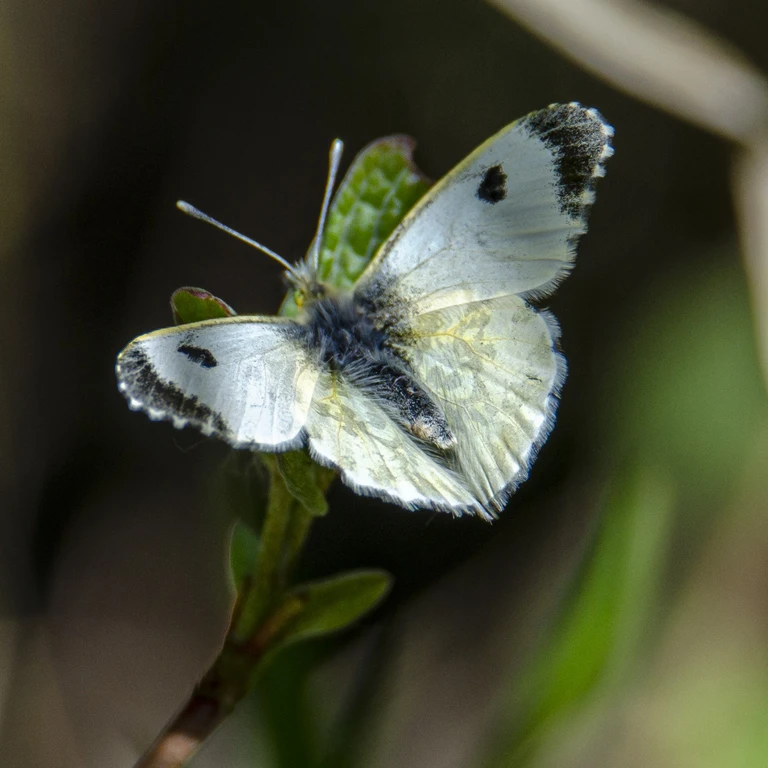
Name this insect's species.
Anthocharis cardamines
